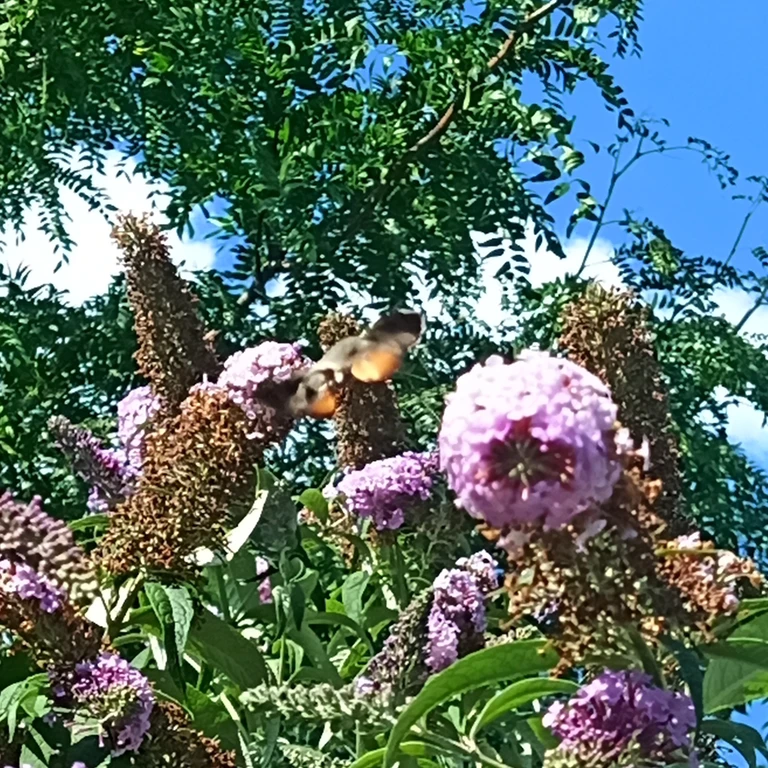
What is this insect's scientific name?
Macroglossum stellatarum
